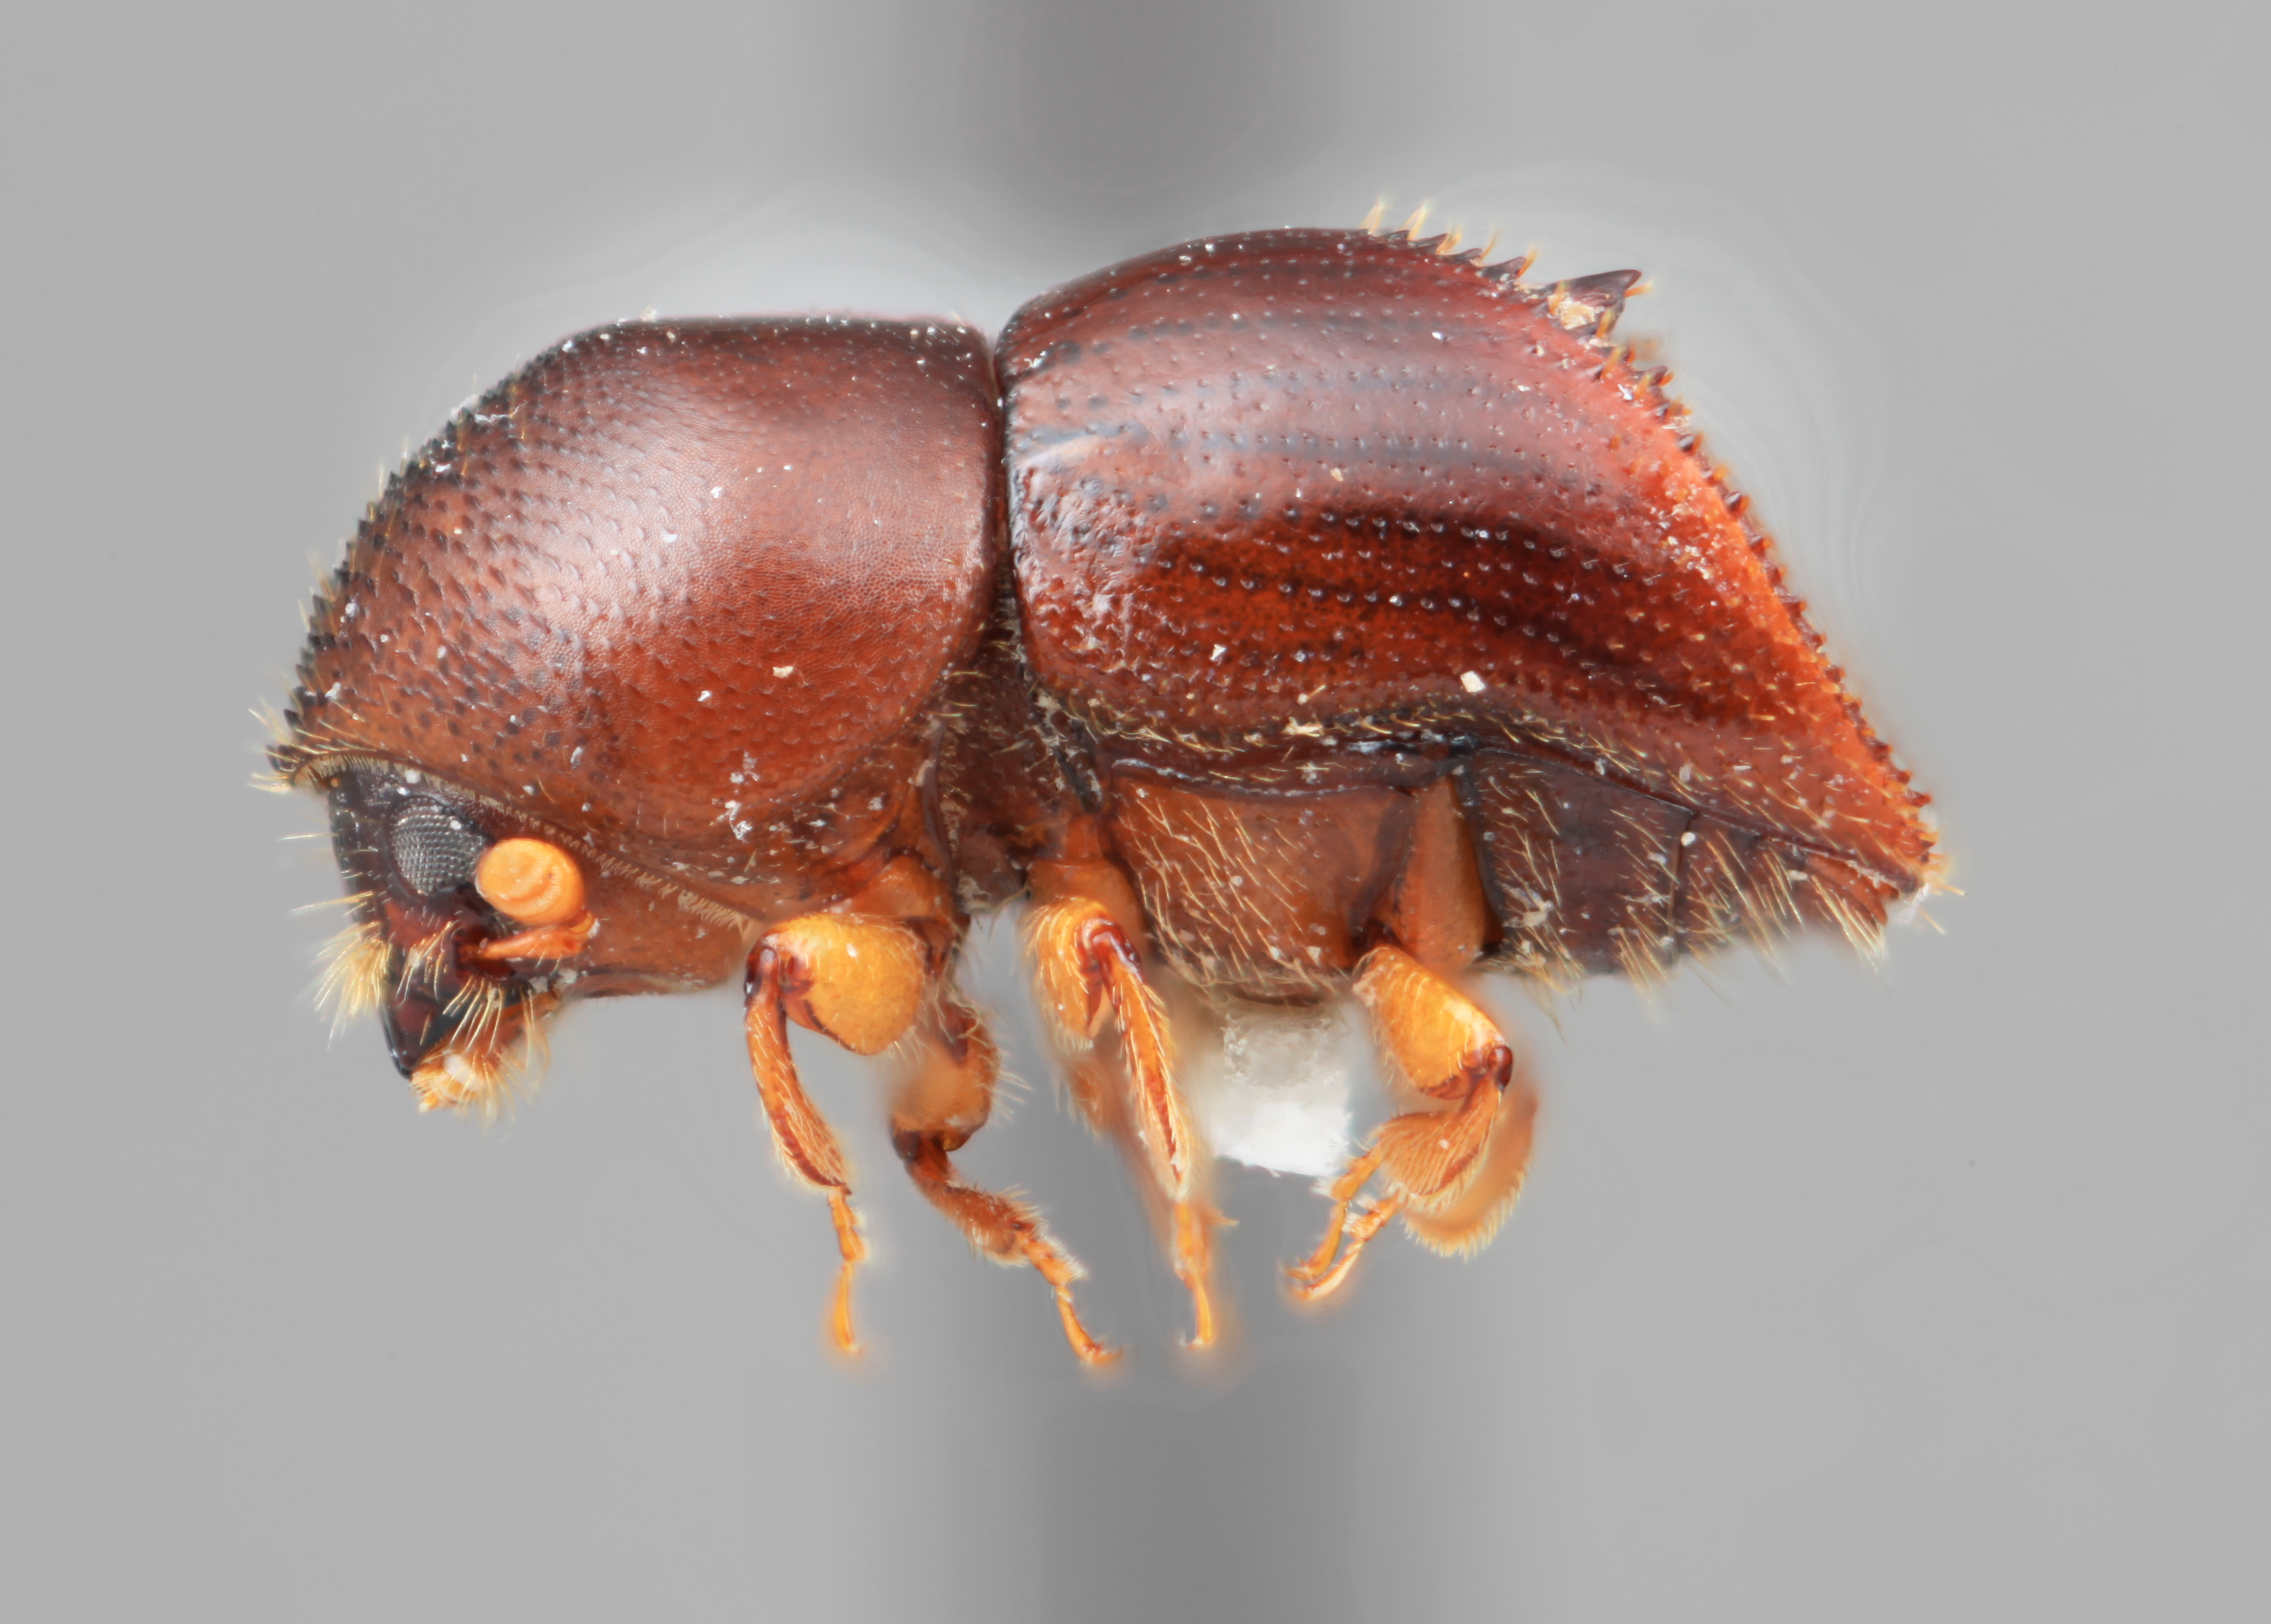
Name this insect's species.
Taurodemus varulus (also Xyleborus varulus)
